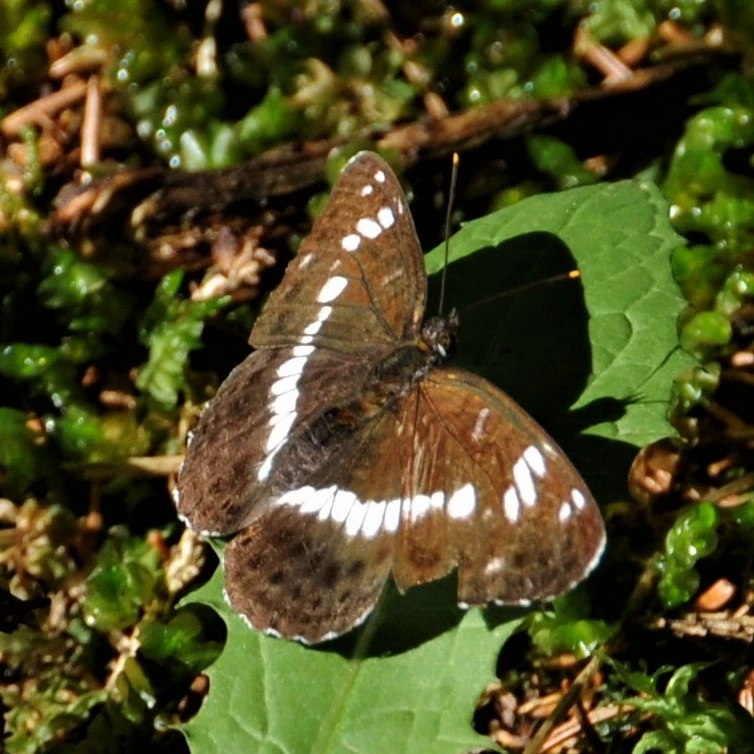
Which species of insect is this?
Limenitis camilla (also Ladoga camilla)
